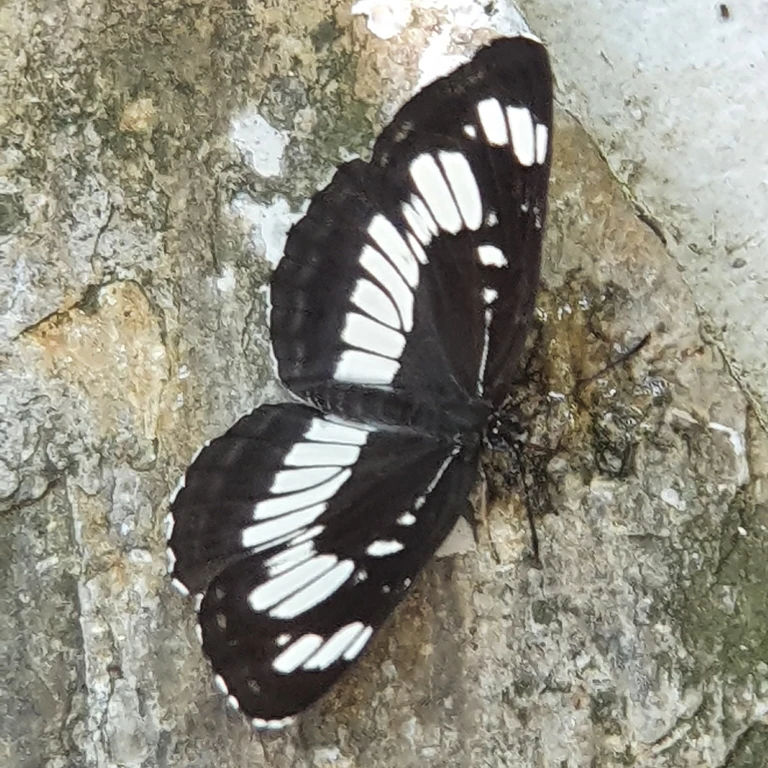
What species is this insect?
Neptis rivularis
